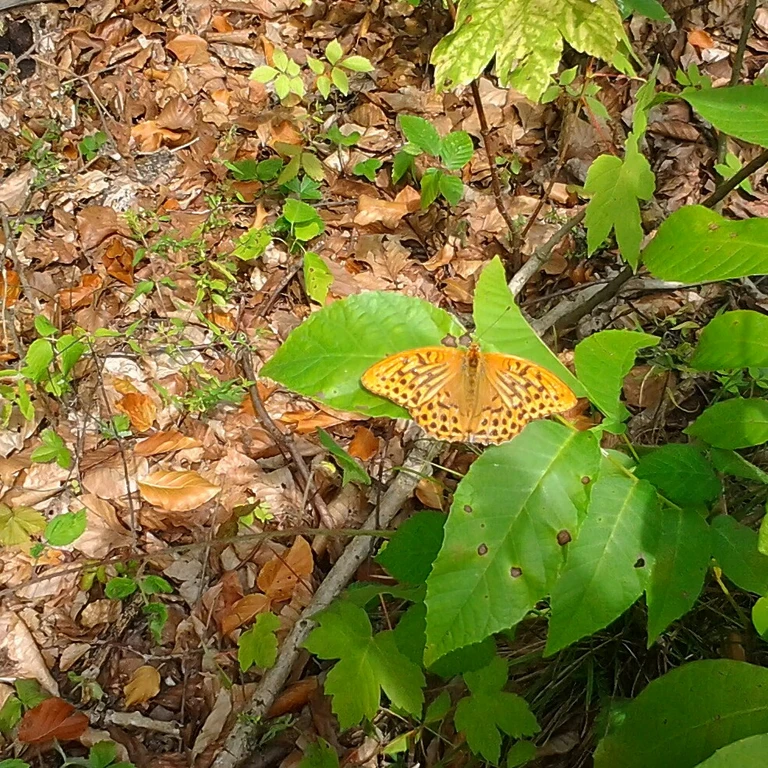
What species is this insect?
Argynnis paphia
